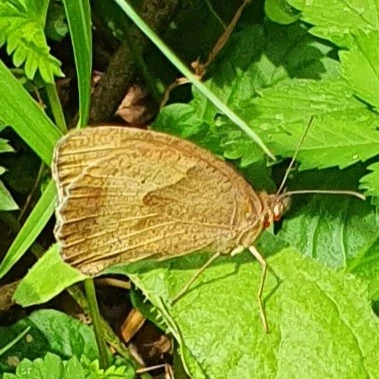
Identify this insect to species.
Maniola jurtina
